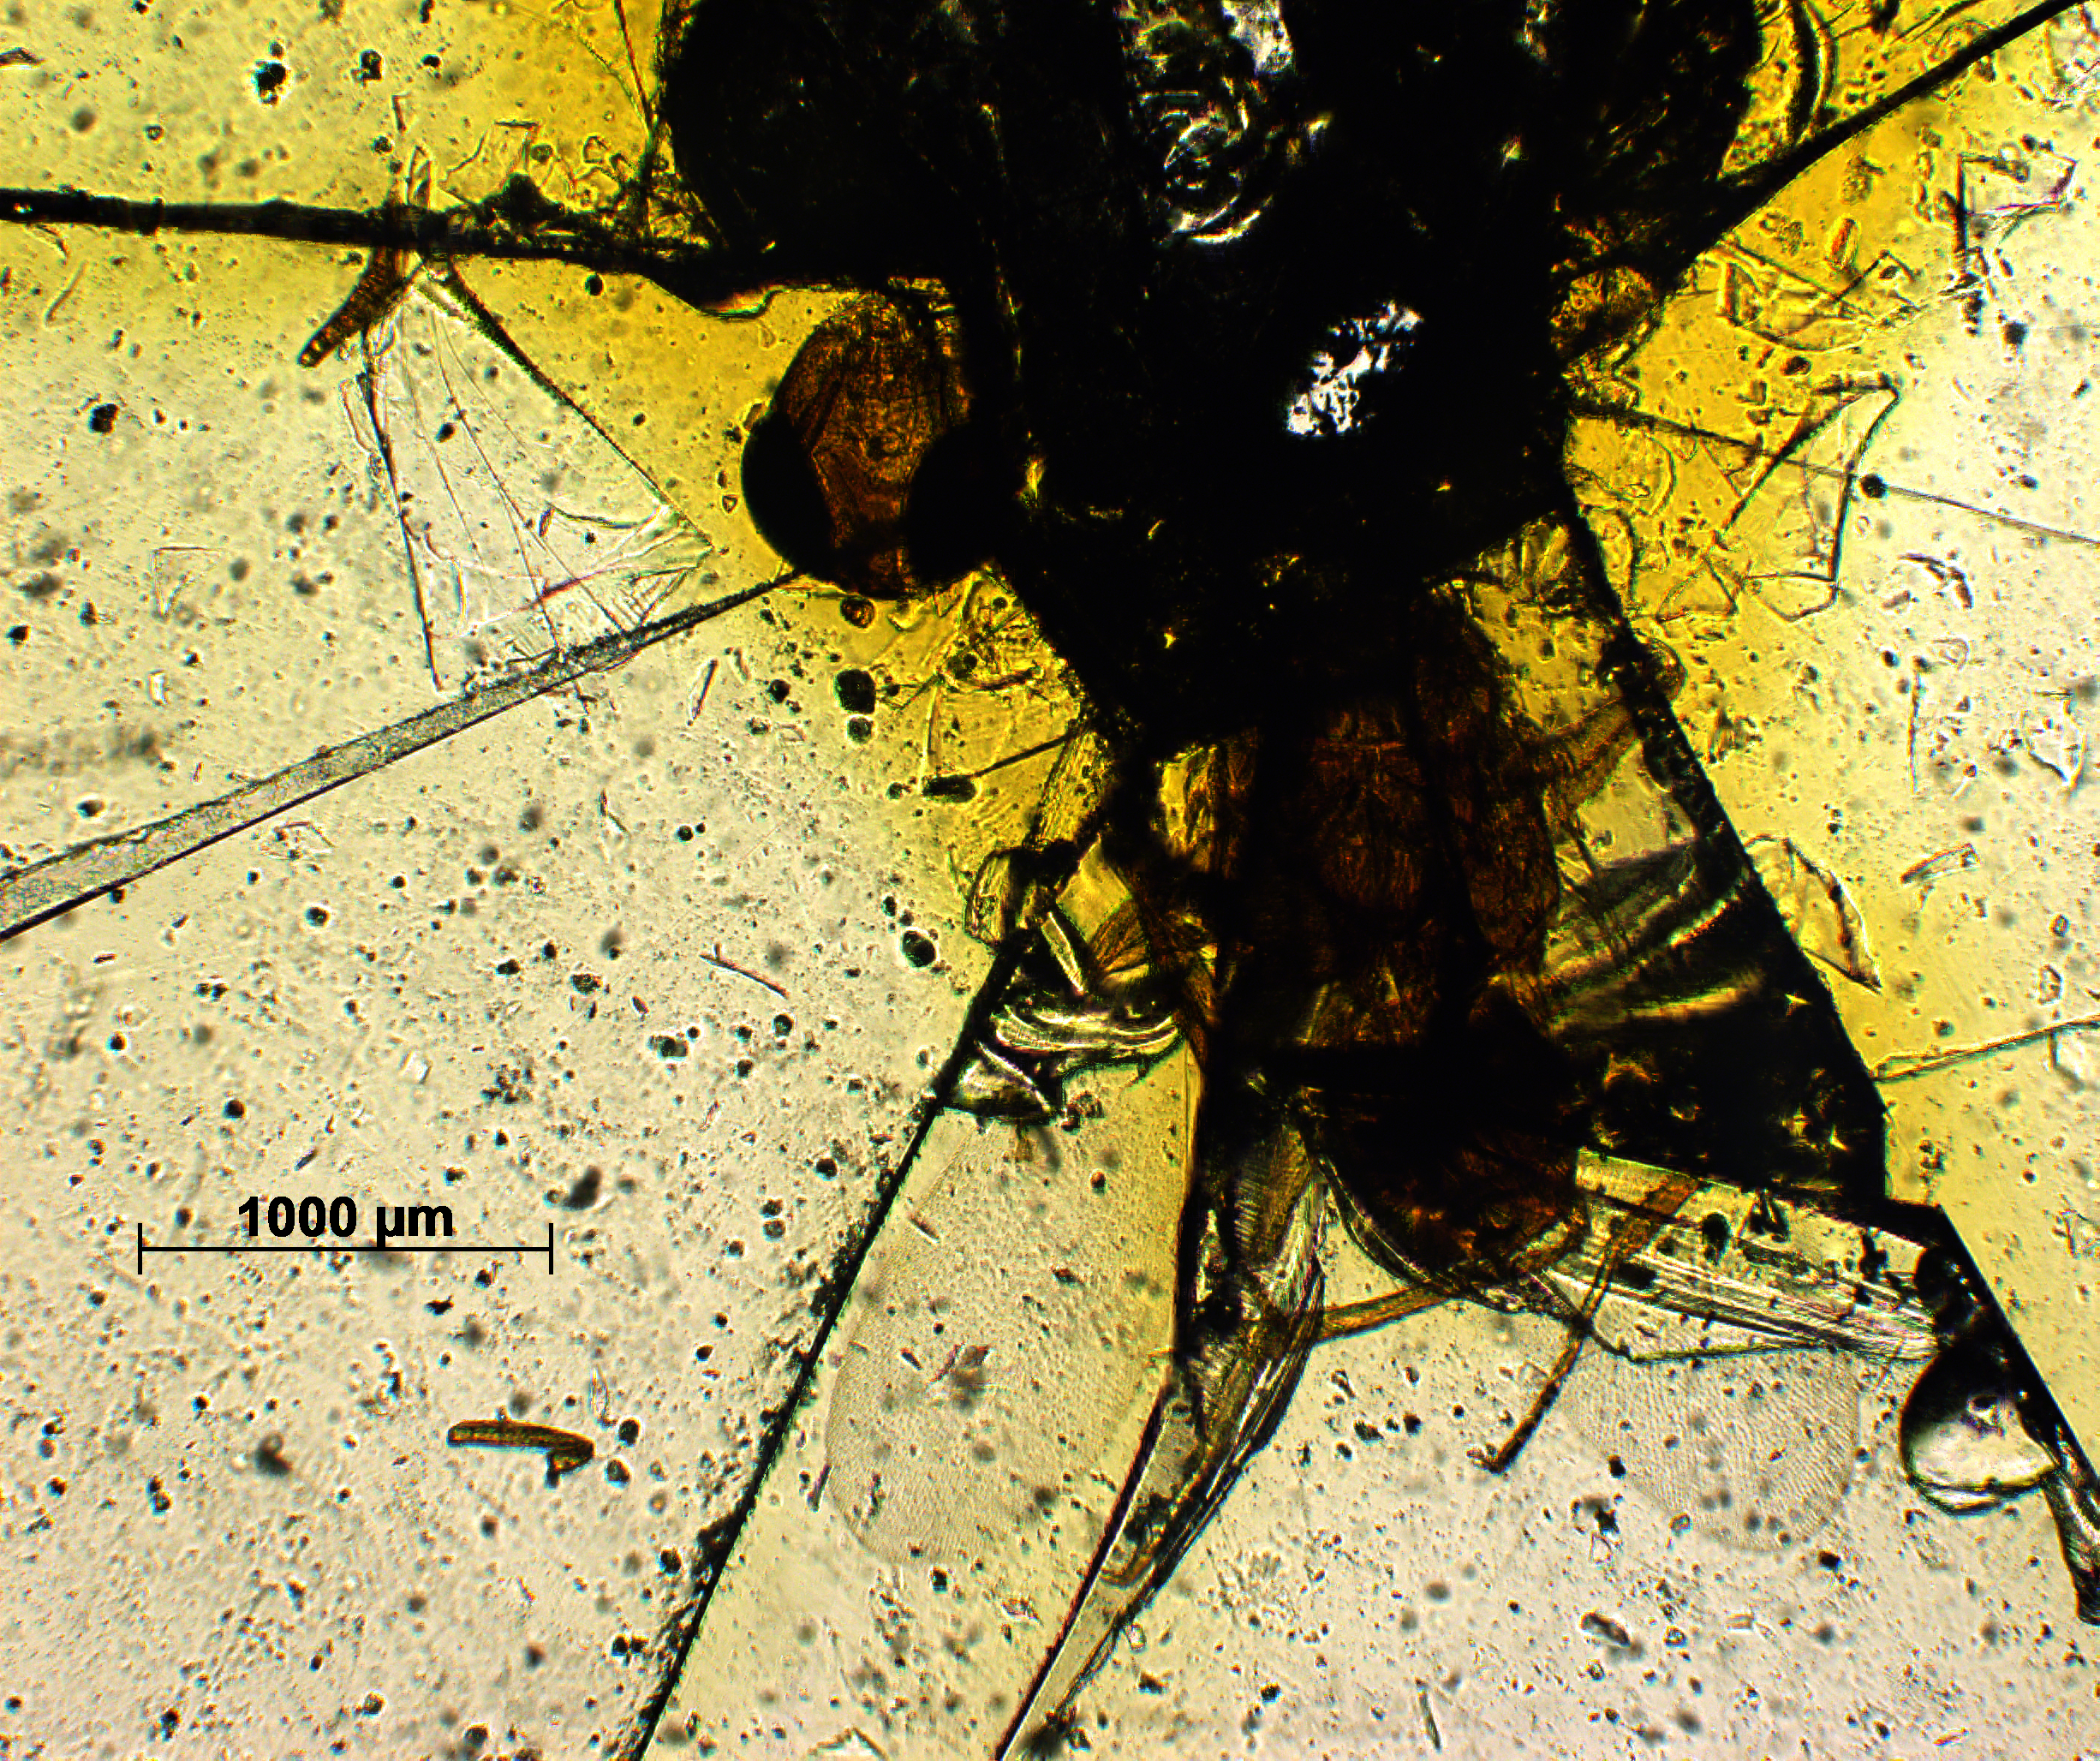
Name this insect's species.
Isodromus pulcher
